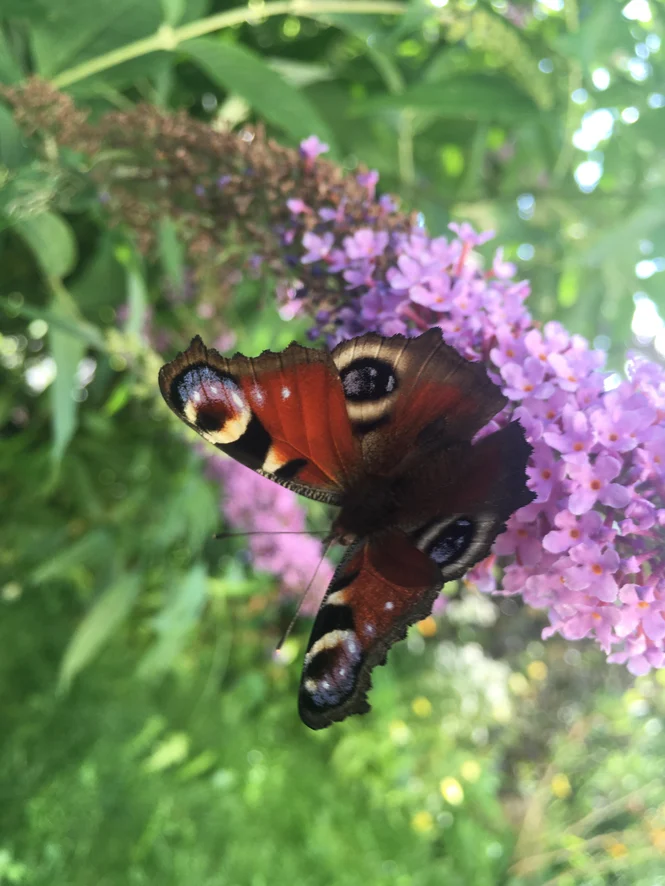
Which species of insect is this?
Aglais io
